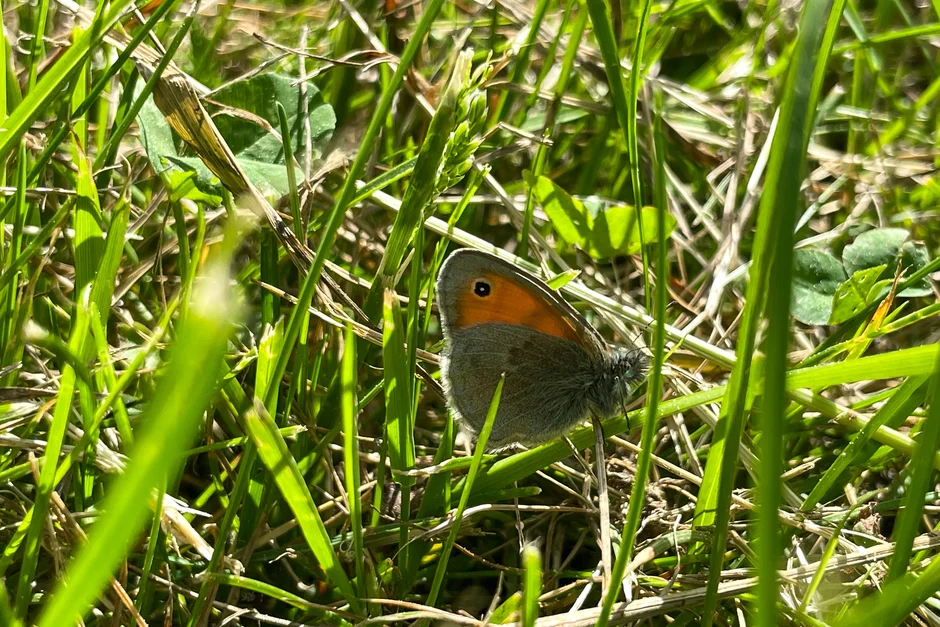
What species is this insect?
Coenonympha pamphilus
